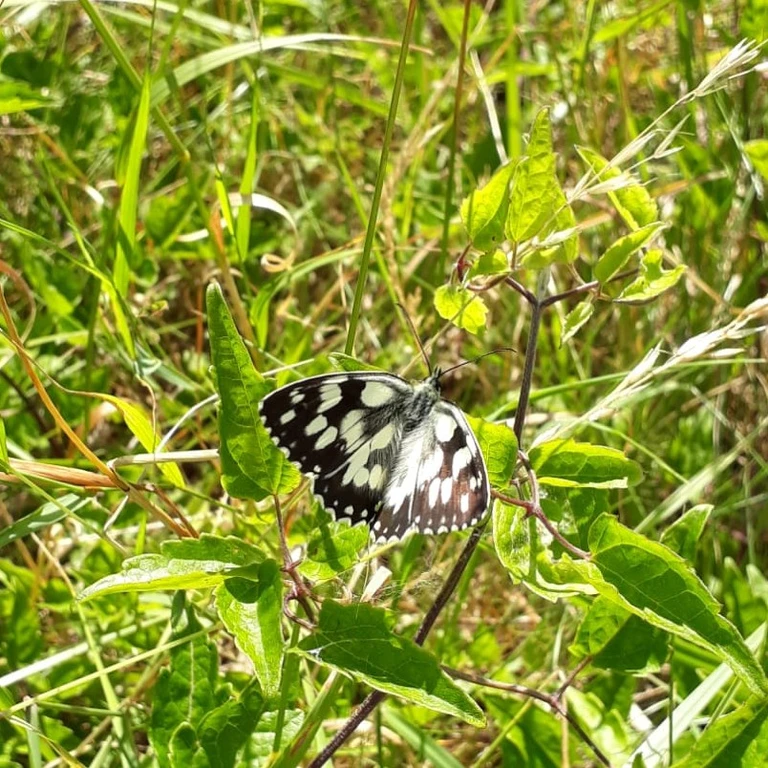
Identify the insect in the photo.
Melanargia galathea
